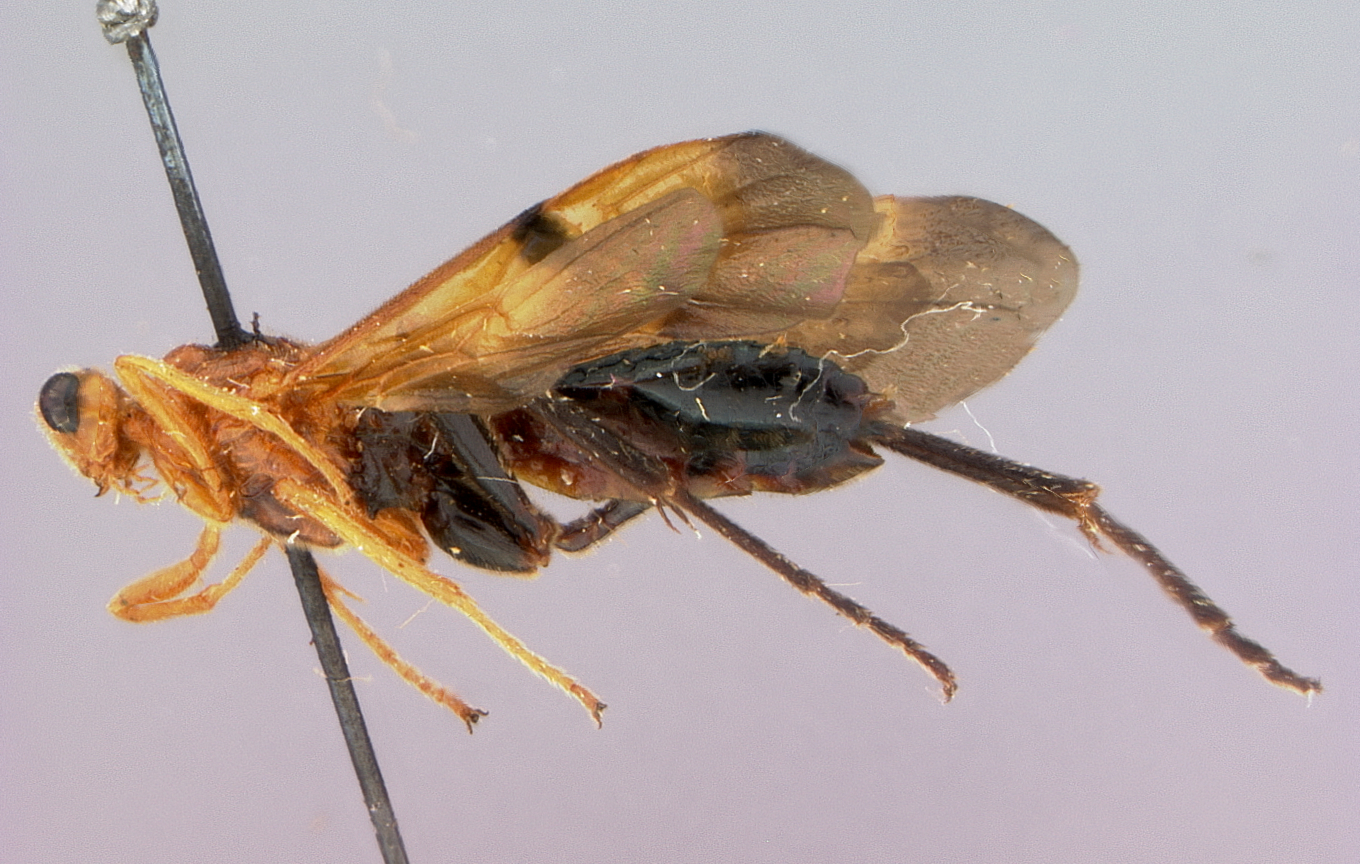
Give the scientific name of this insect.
Balcemena chinensis
